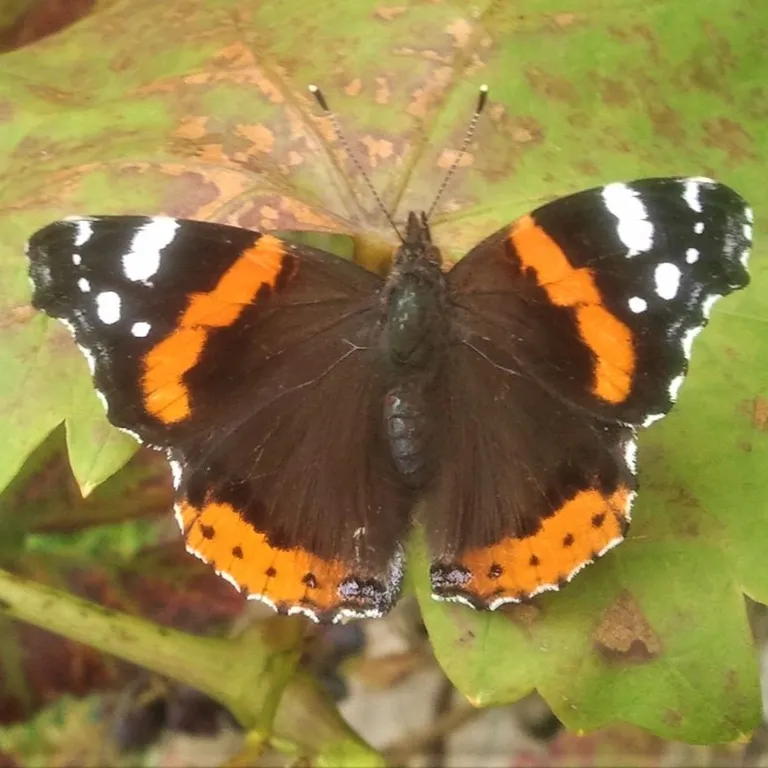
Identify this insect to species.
Vanessa atalanta
